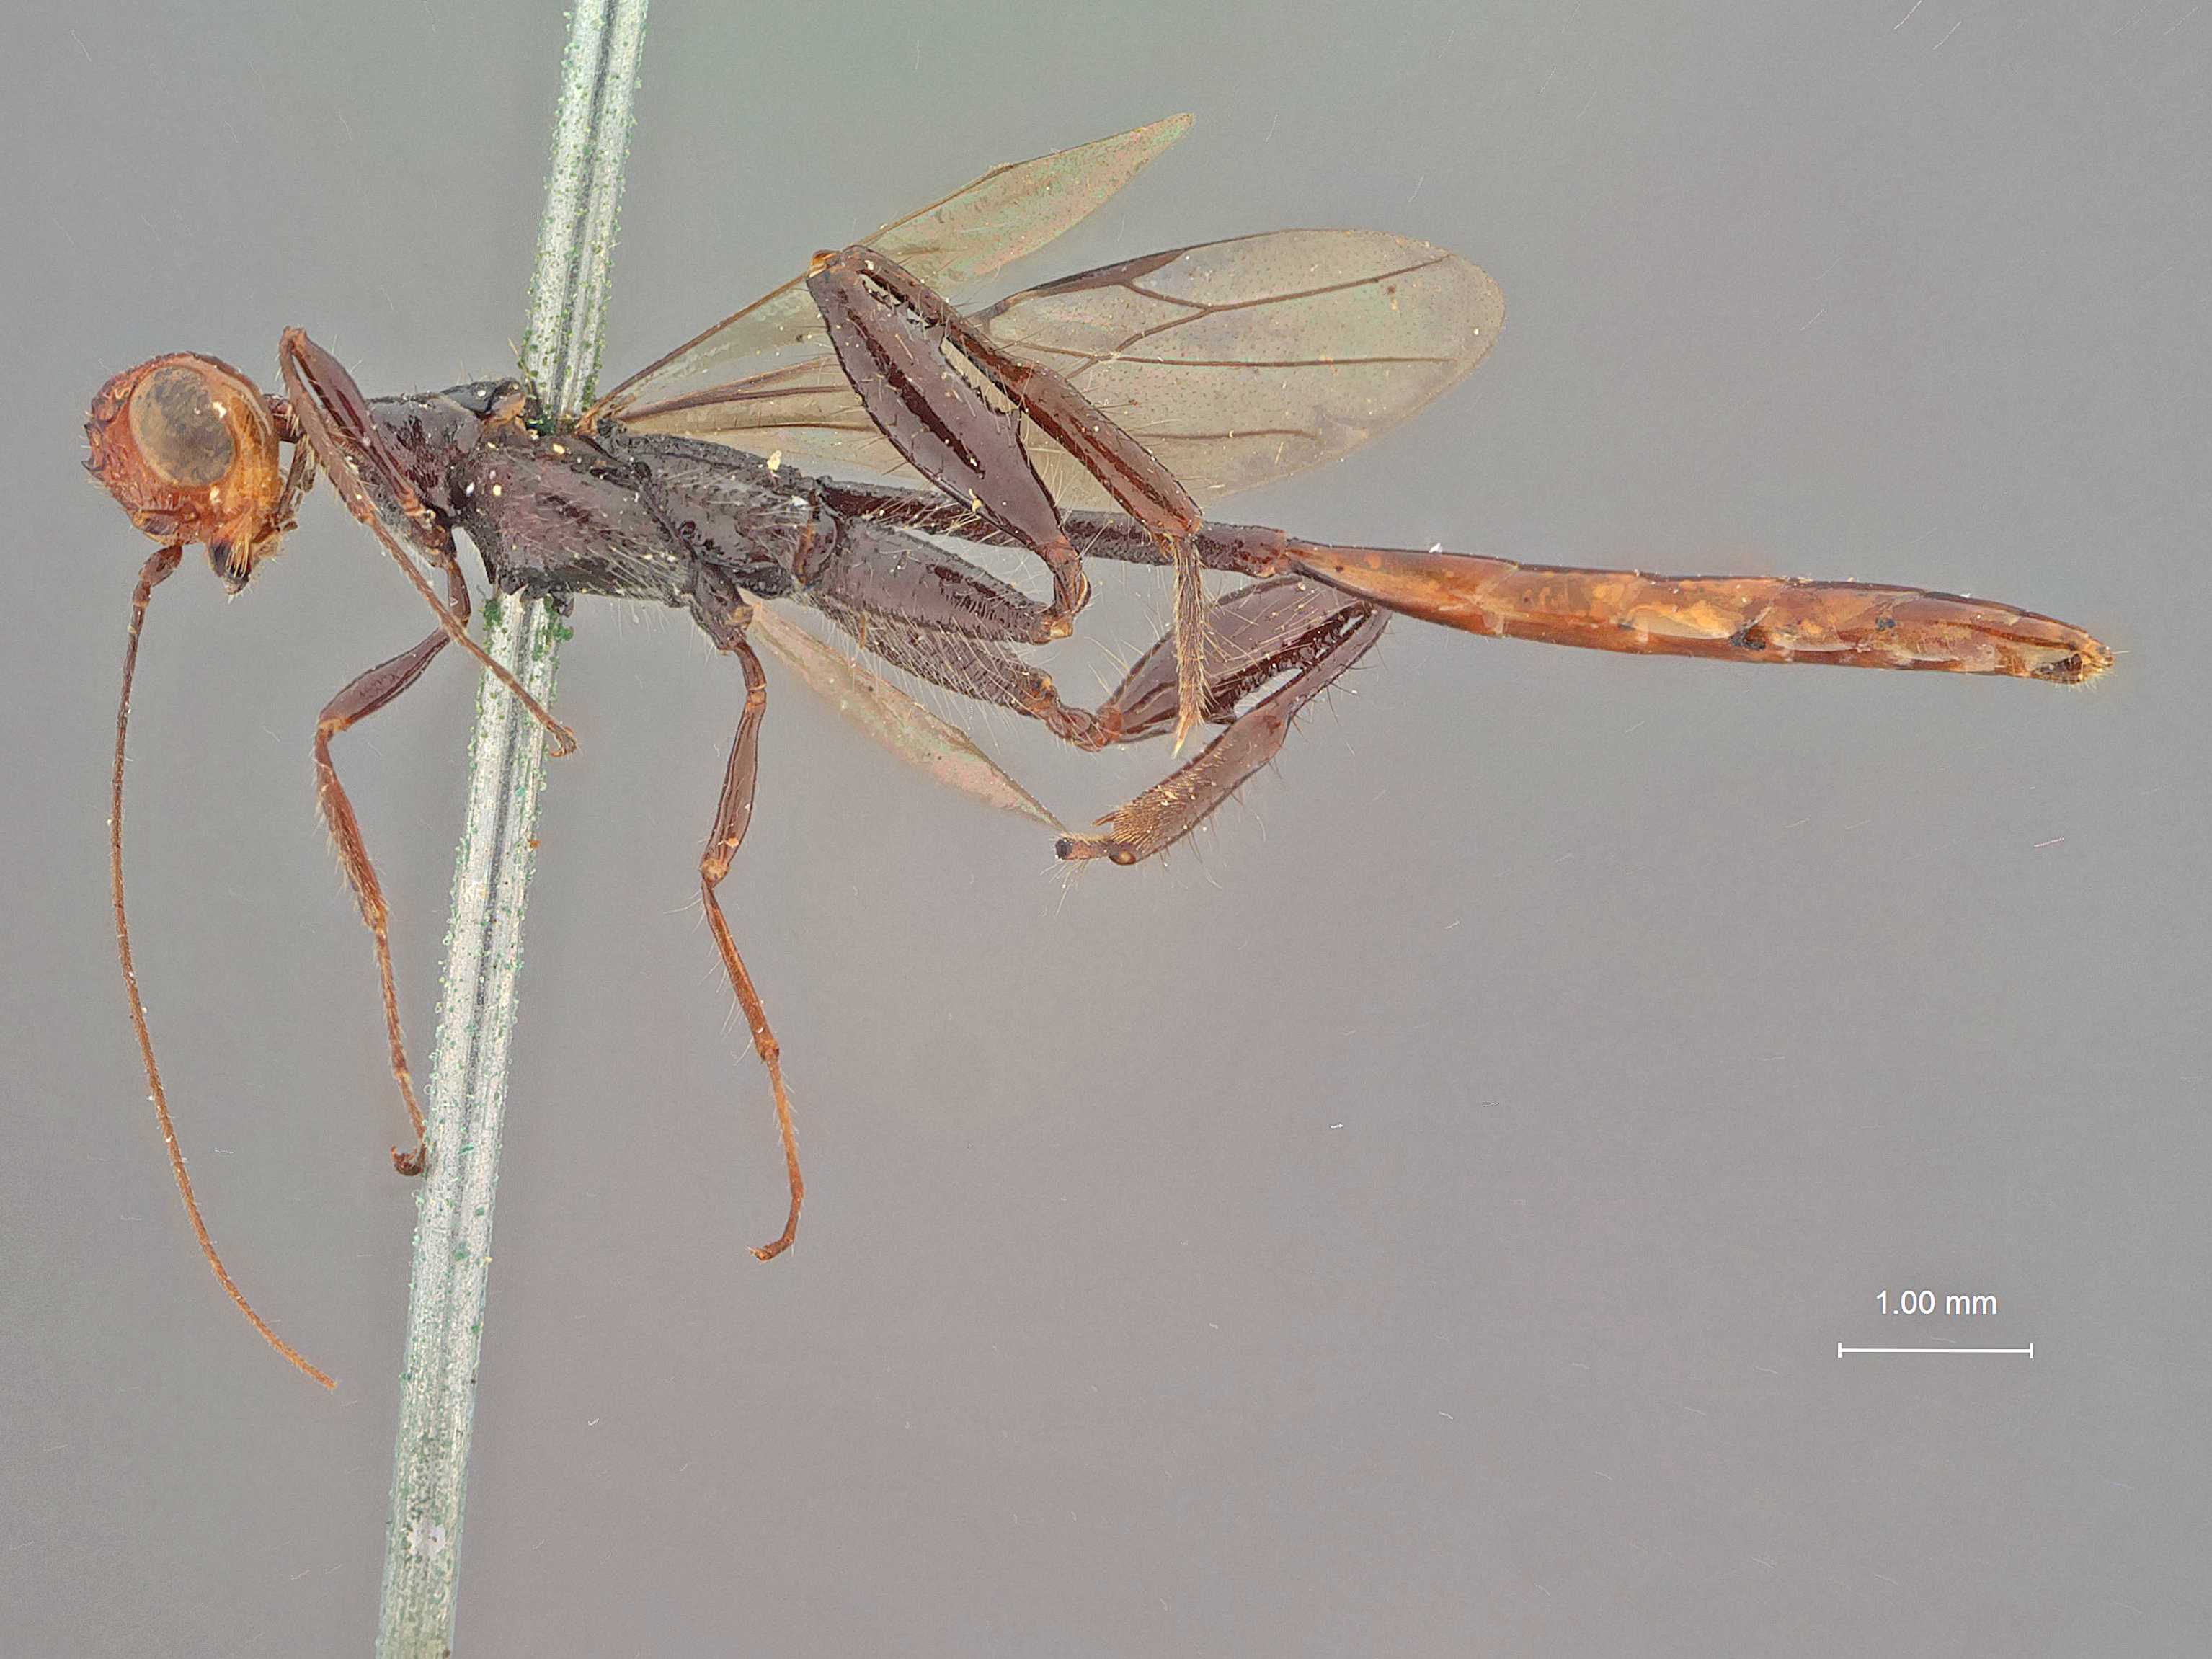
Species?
Stephanus linearis
